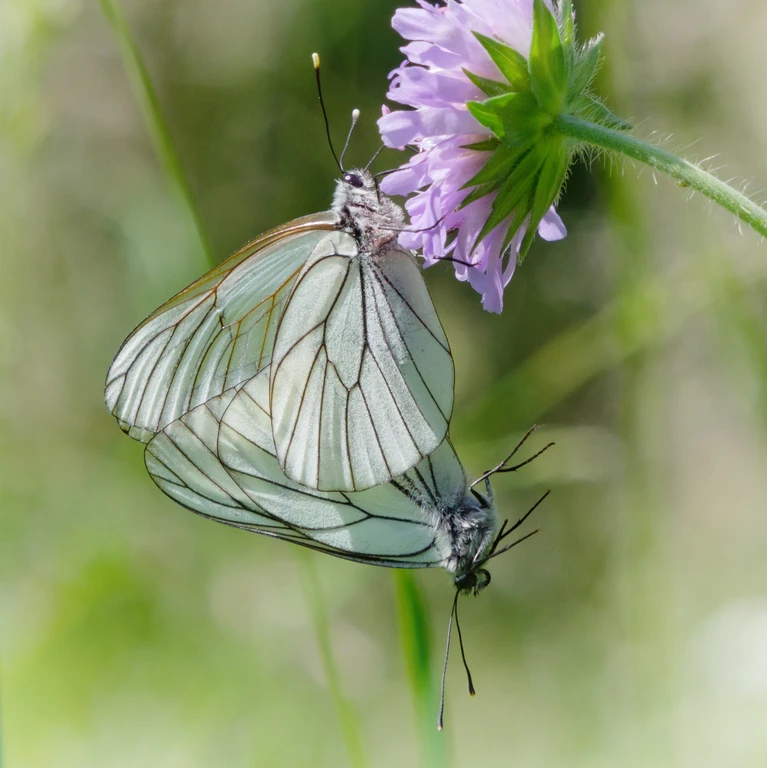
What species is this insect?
Aporia crataegi
